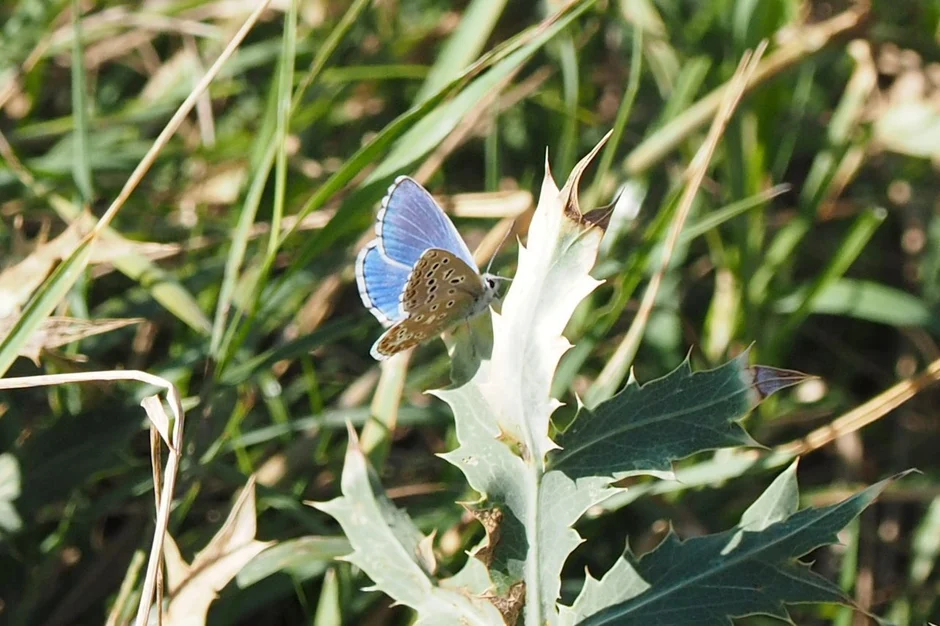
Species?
Lysandra bellargus
